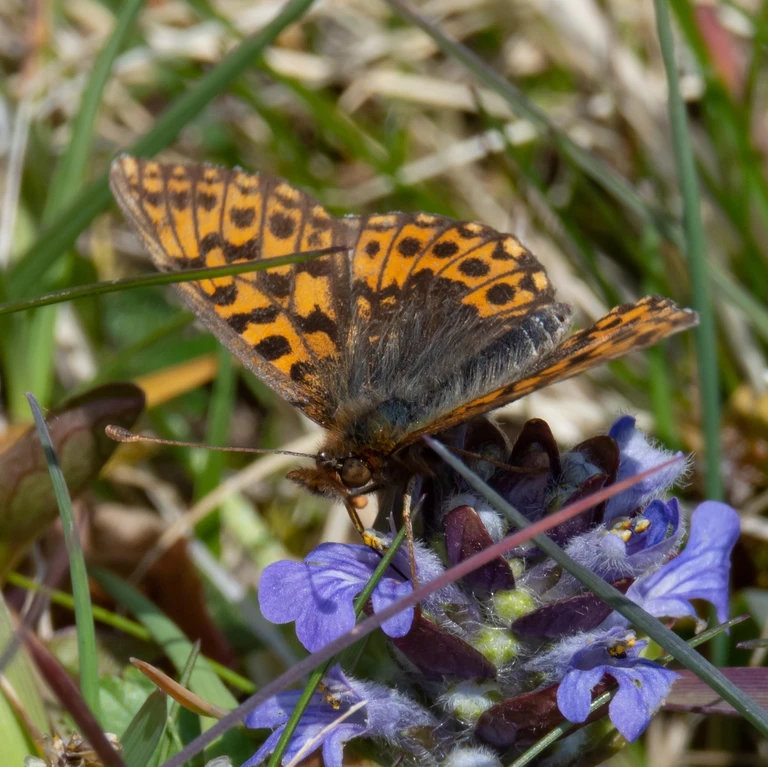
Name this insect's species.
Boloria dia
